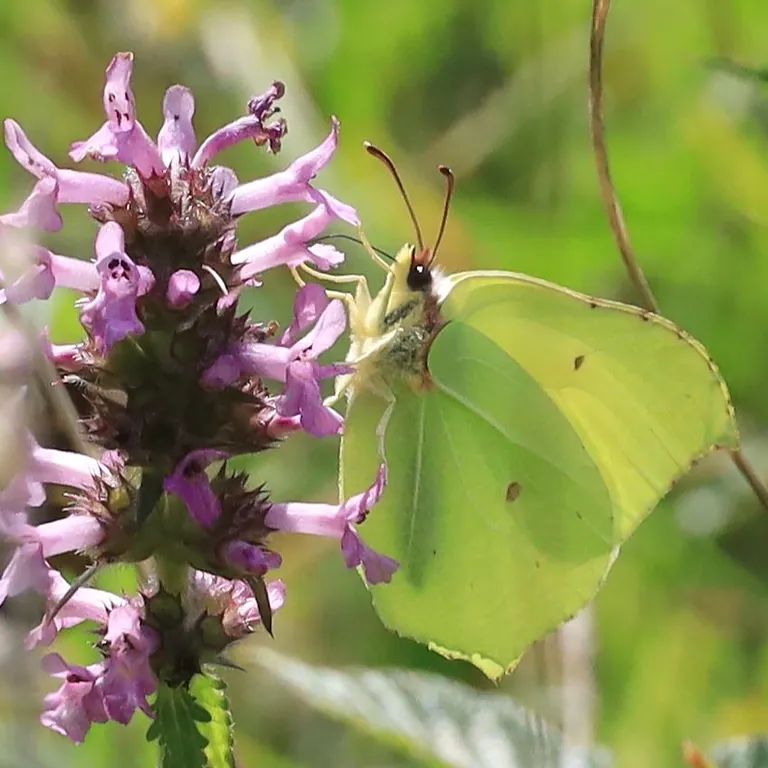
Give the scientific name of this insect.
Gonepteryx rhamni
